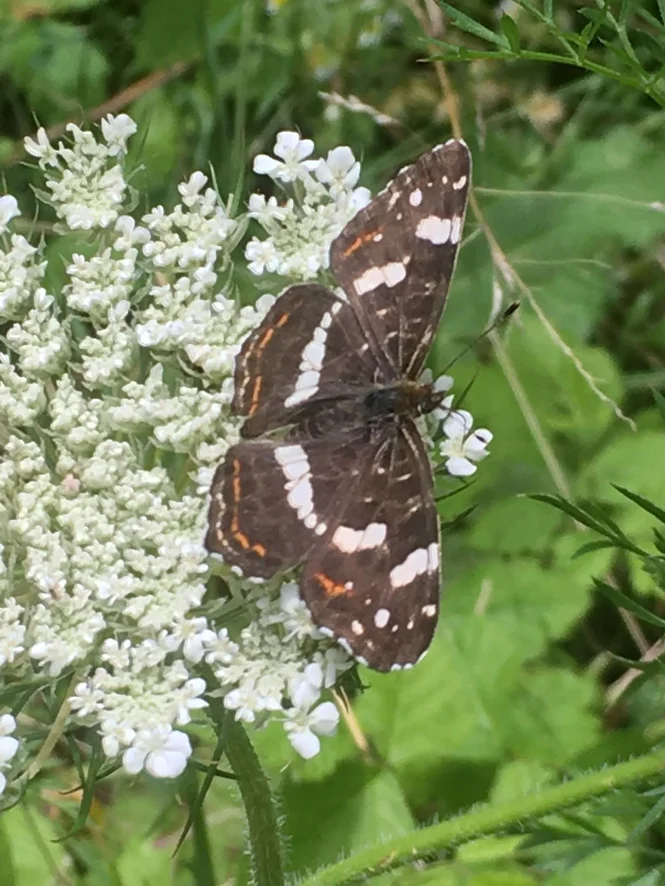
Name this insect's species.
Araschnia levana
